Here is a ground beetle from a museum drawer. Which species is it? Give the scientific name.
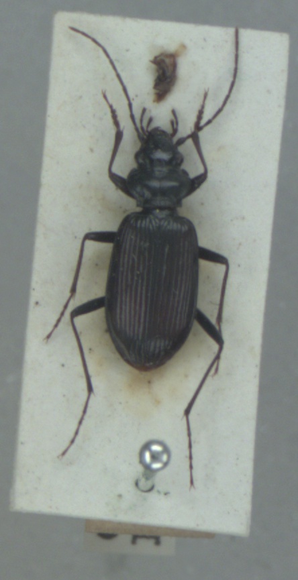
Nebria rufescens
